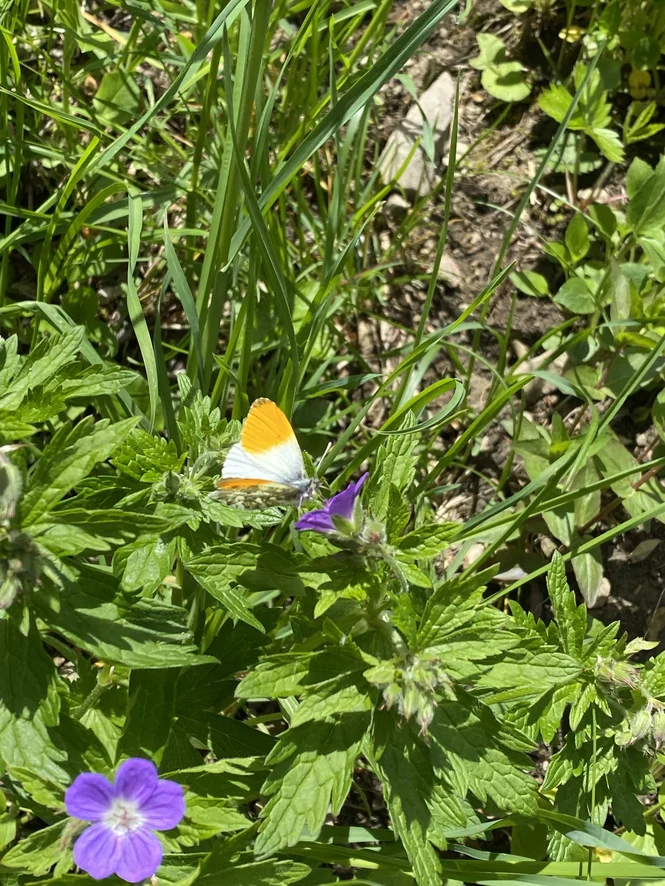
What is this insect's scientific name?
Anthocharis cardamines
